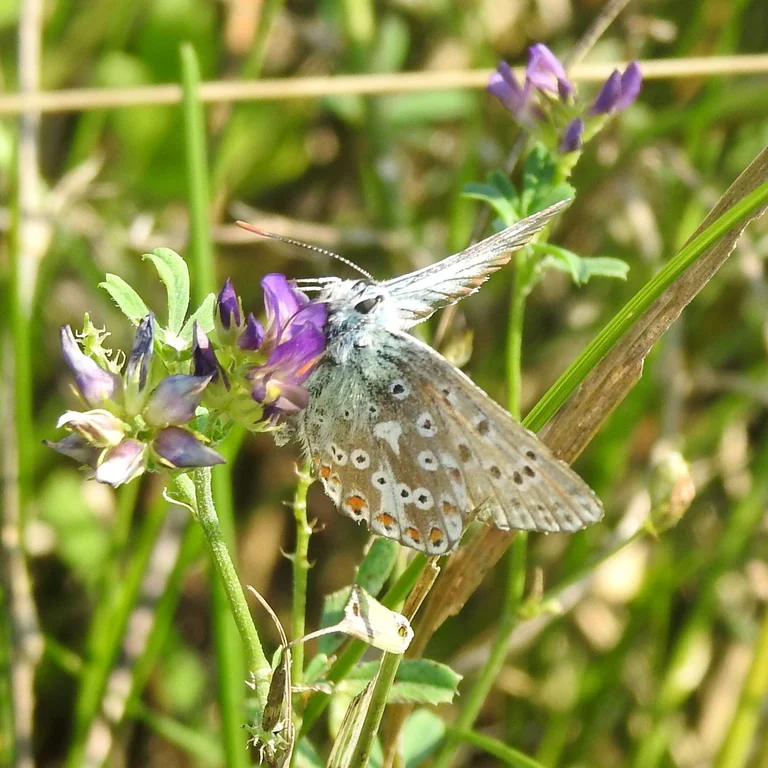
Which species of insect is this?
Lysandra coridon
